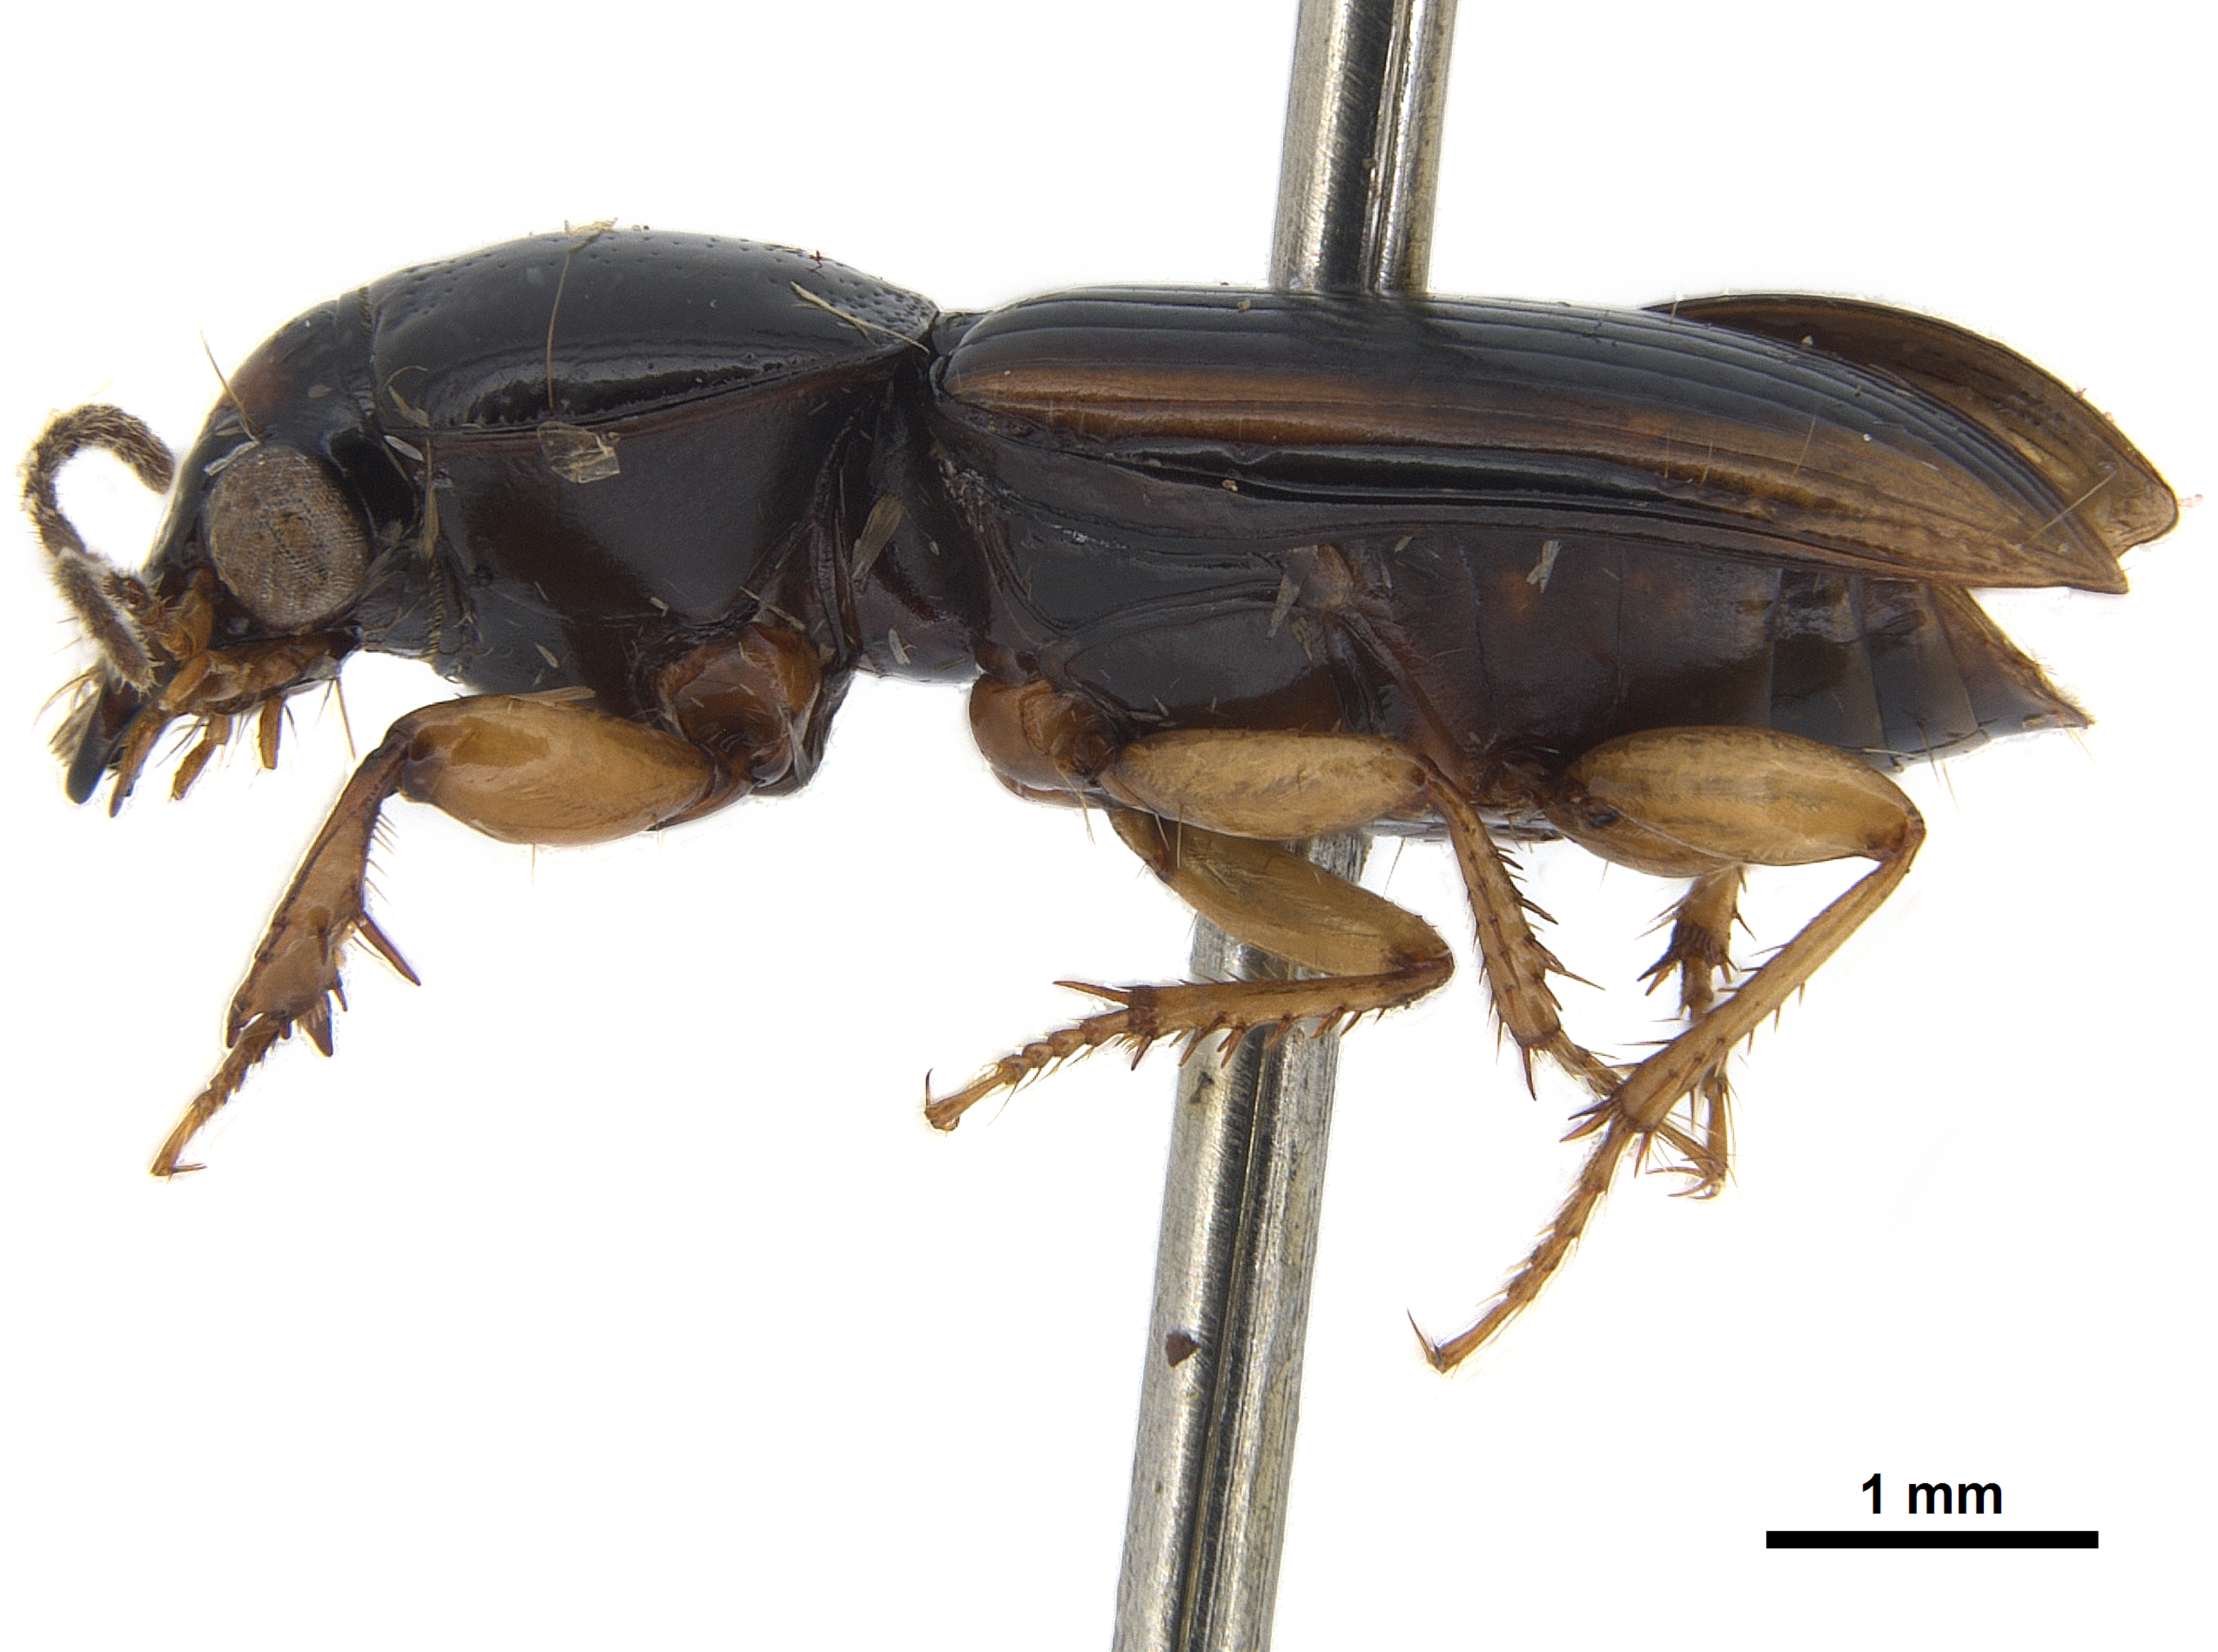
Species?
Batoscelis oblonga (also Batoscelis ceylonicus)
